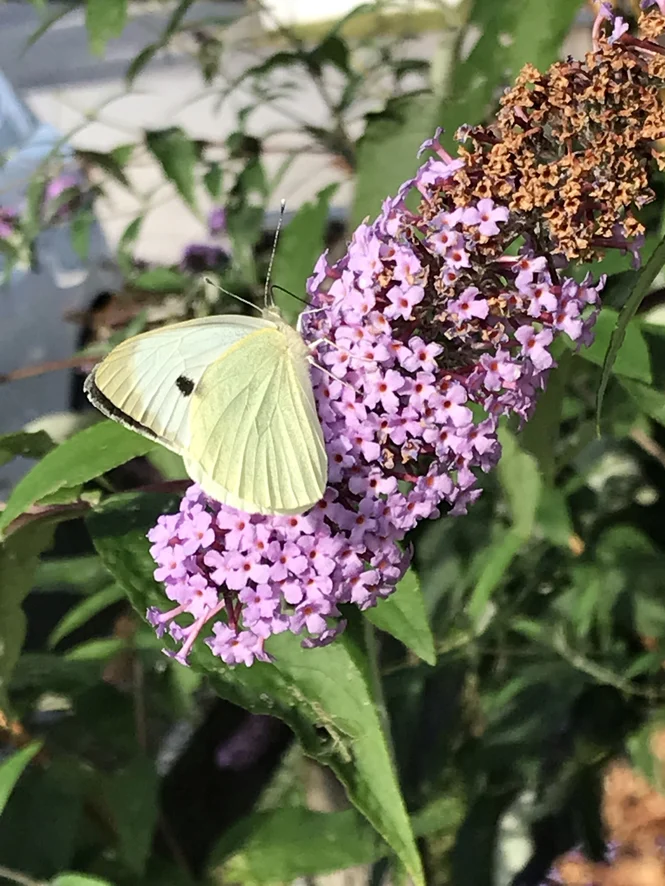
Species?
Pieris brassicae
